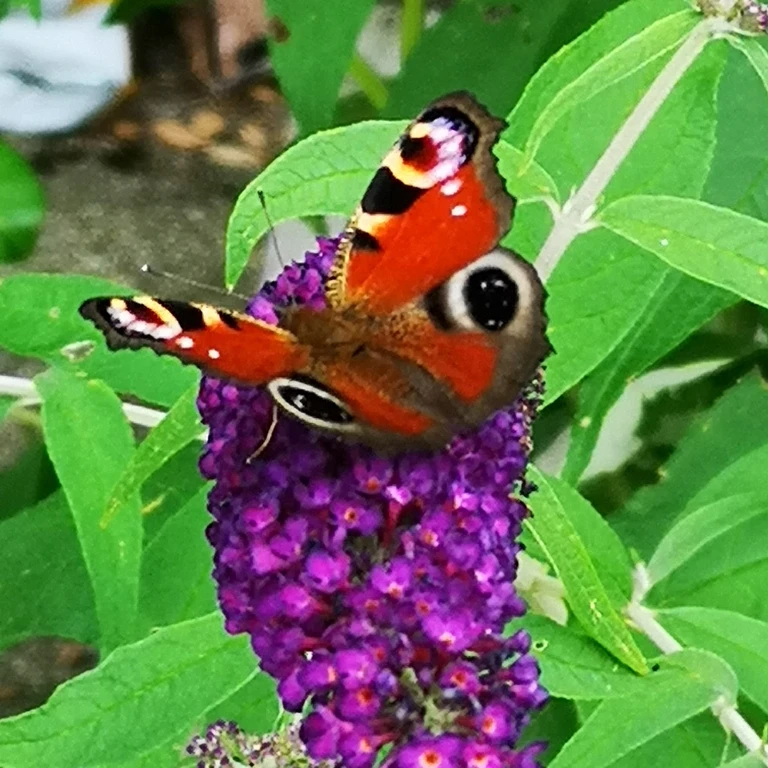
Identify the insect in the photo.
Aglais io
